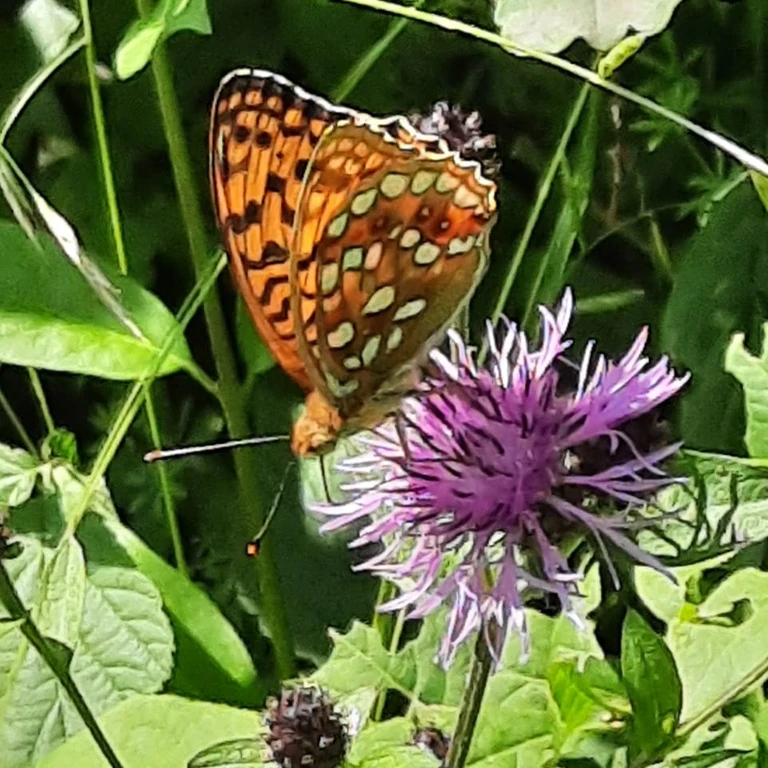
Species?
Fabriciana adippe
